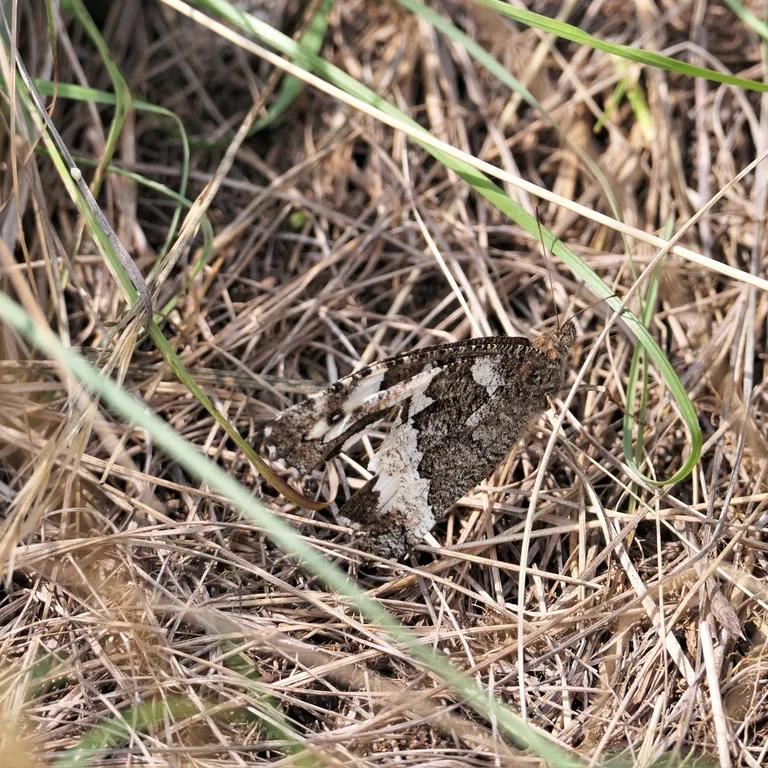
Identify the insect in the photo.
Brintesia circe
